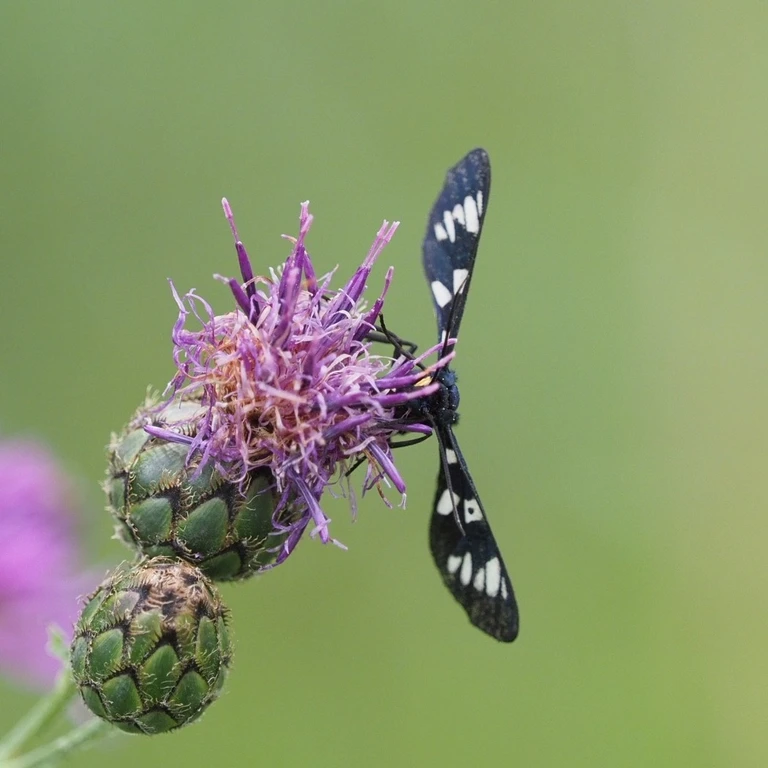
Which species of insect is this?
Amata phegea
